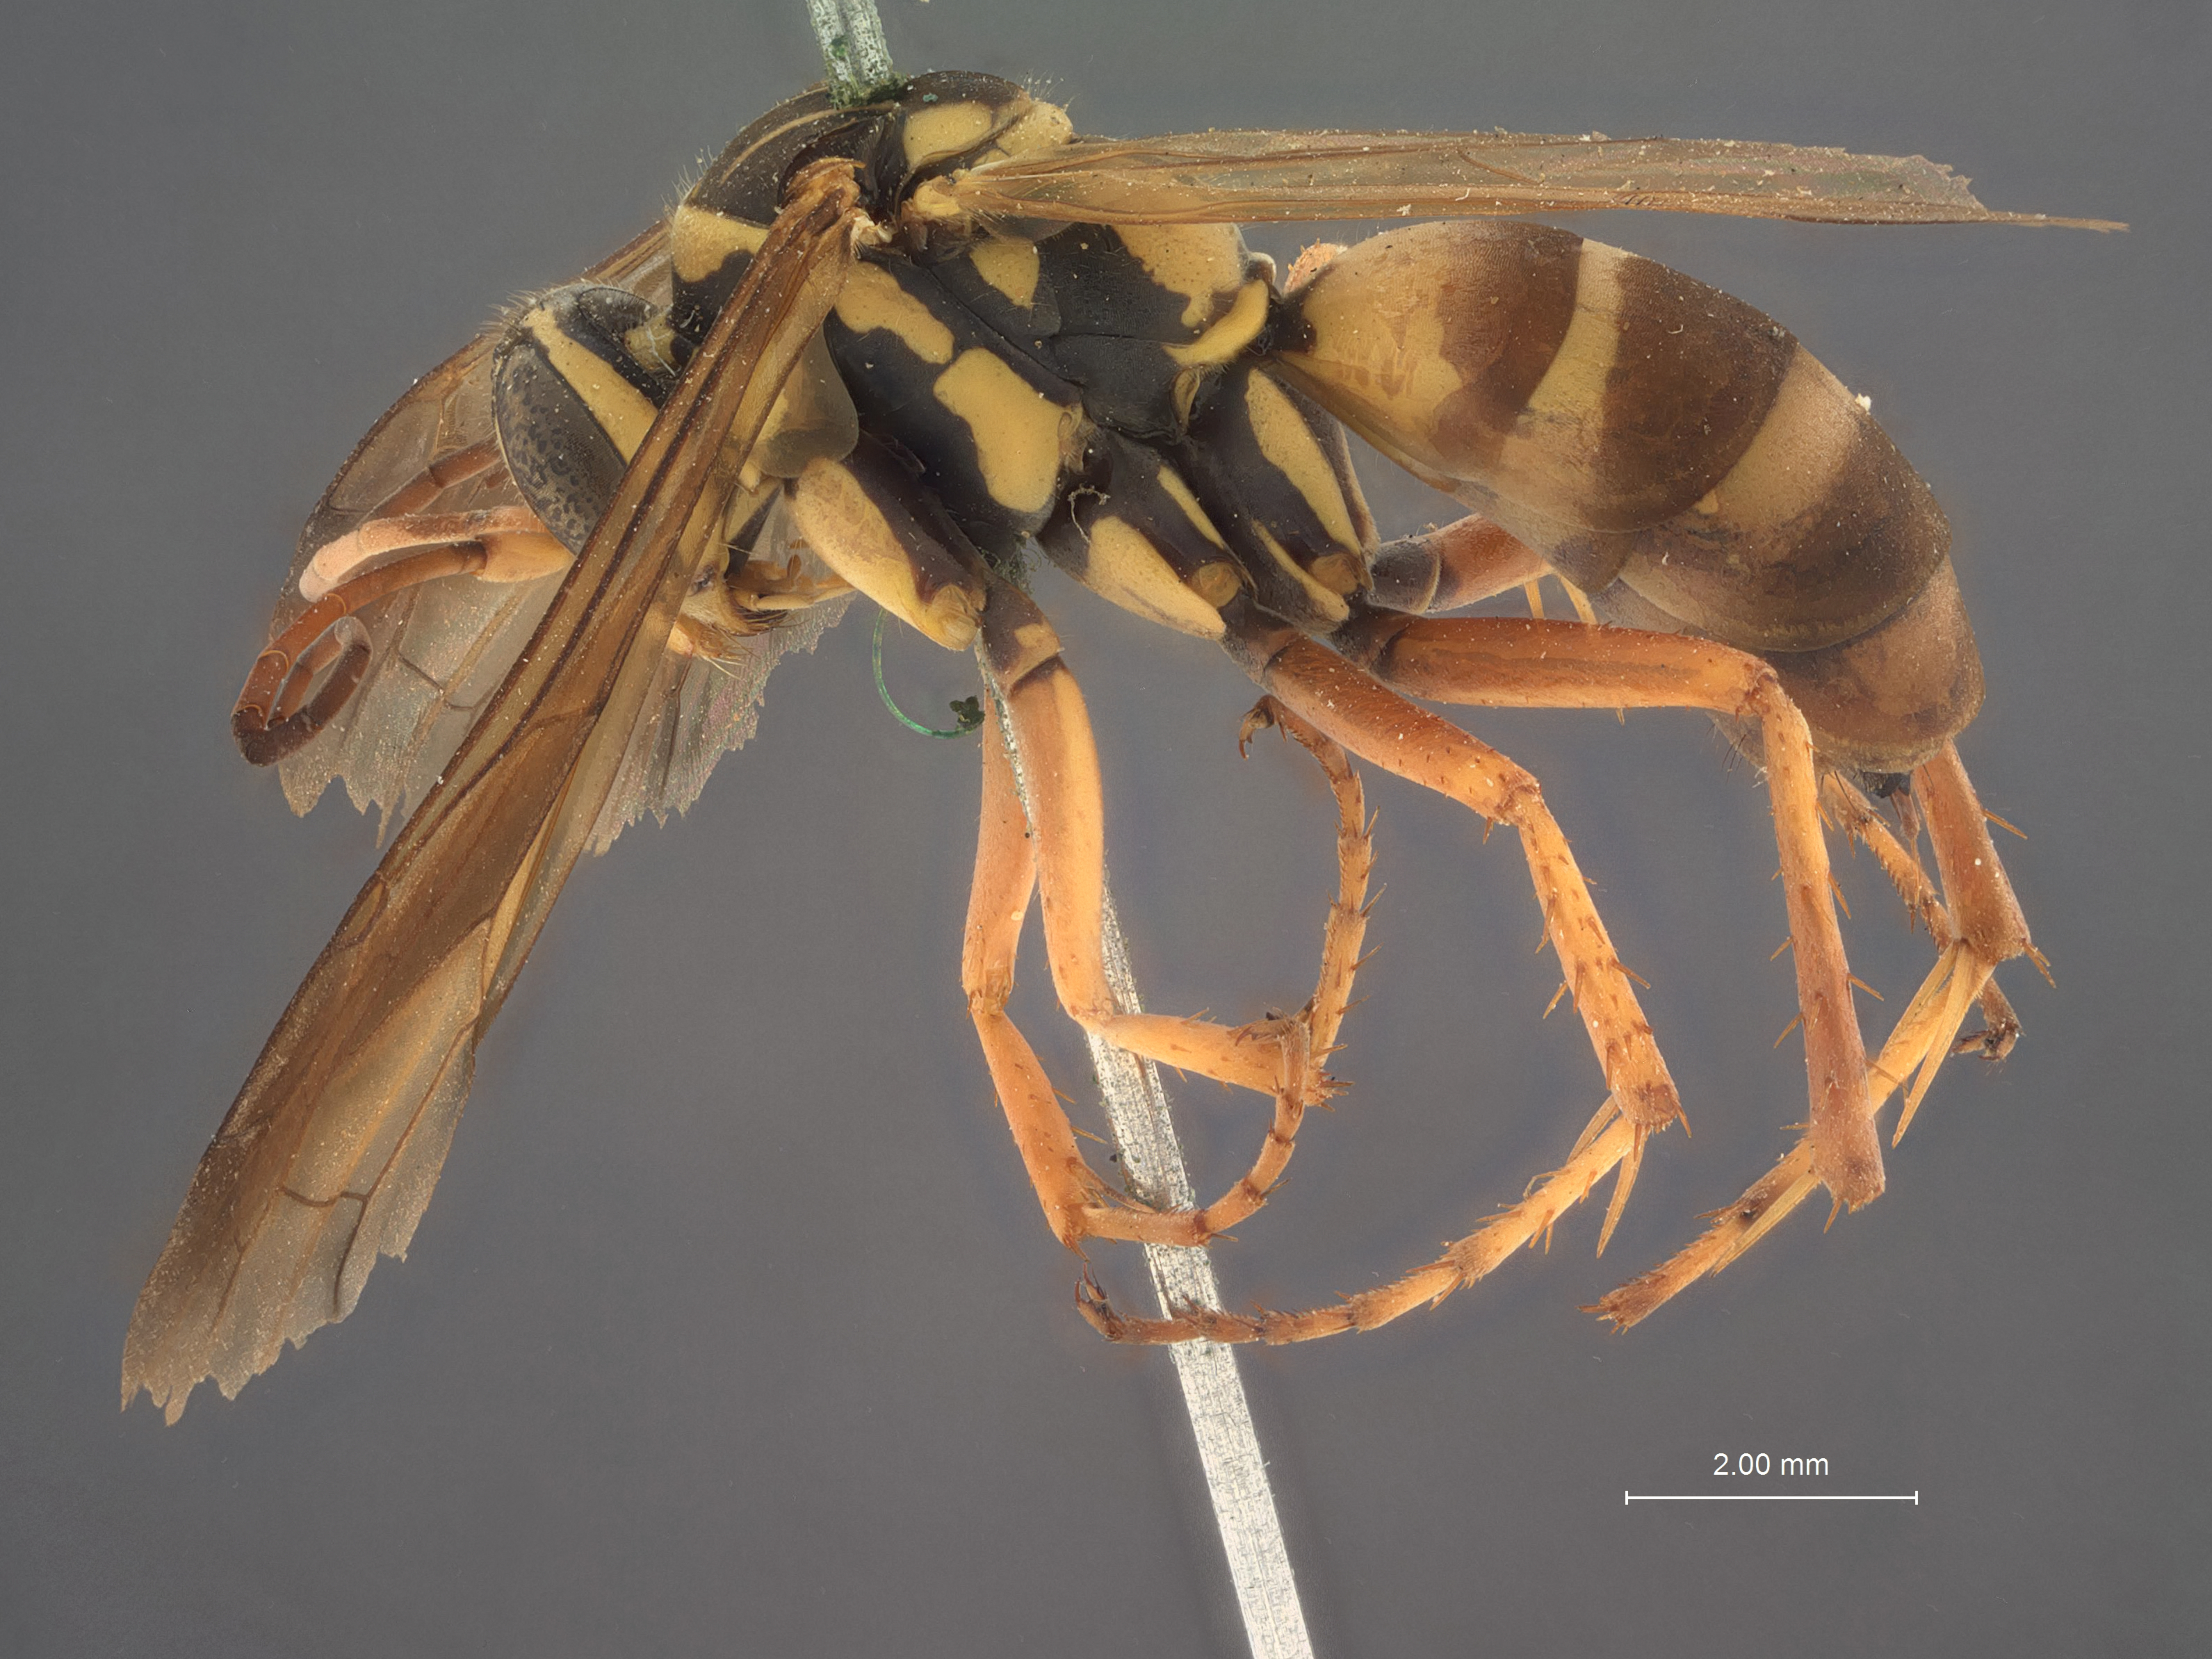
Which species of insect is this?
Batazonus mundiformis
